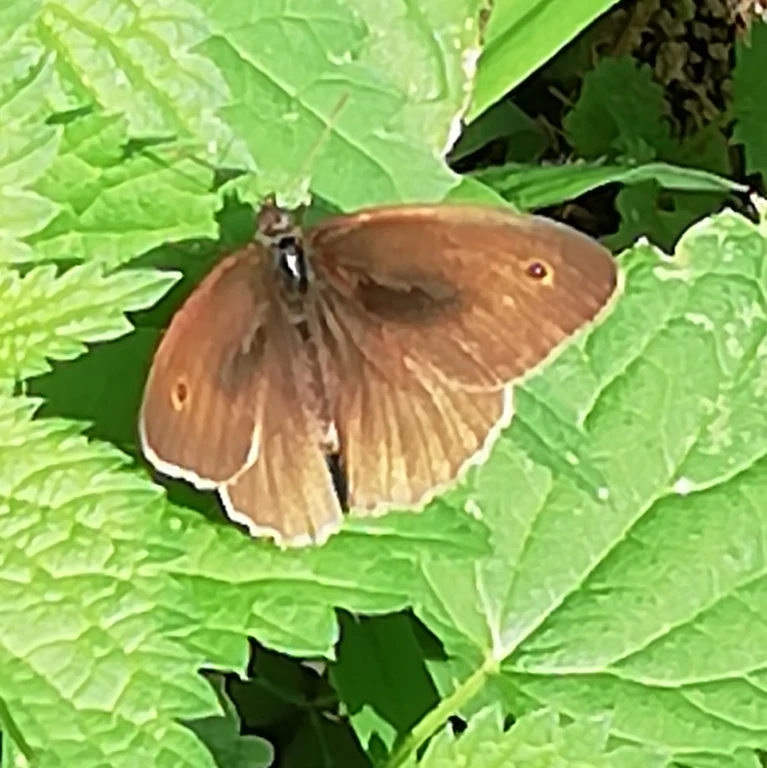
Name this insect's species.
Maniola jurtina
